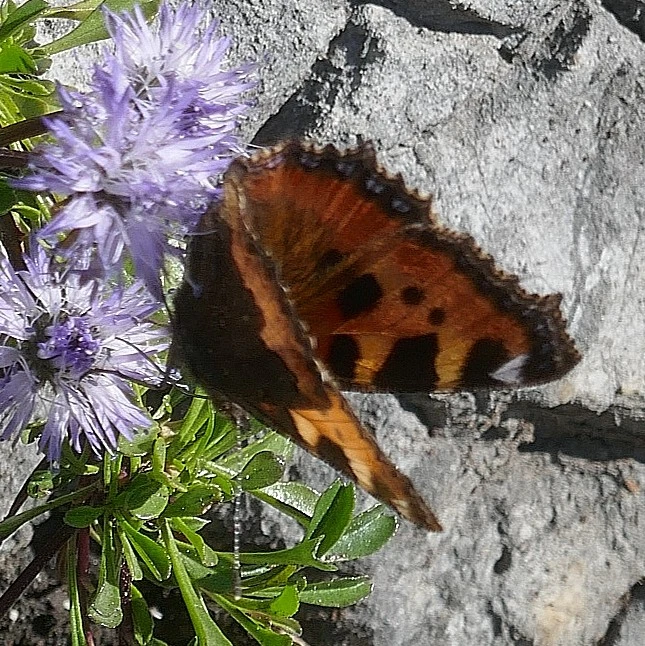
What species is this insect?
Aglais urticae
